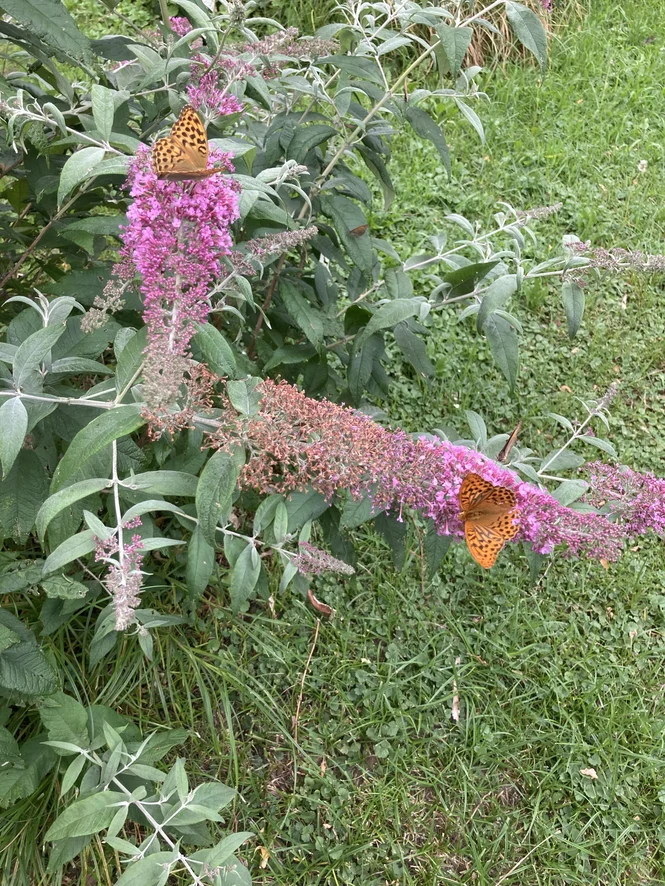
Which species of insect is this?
Argynnis paphia
